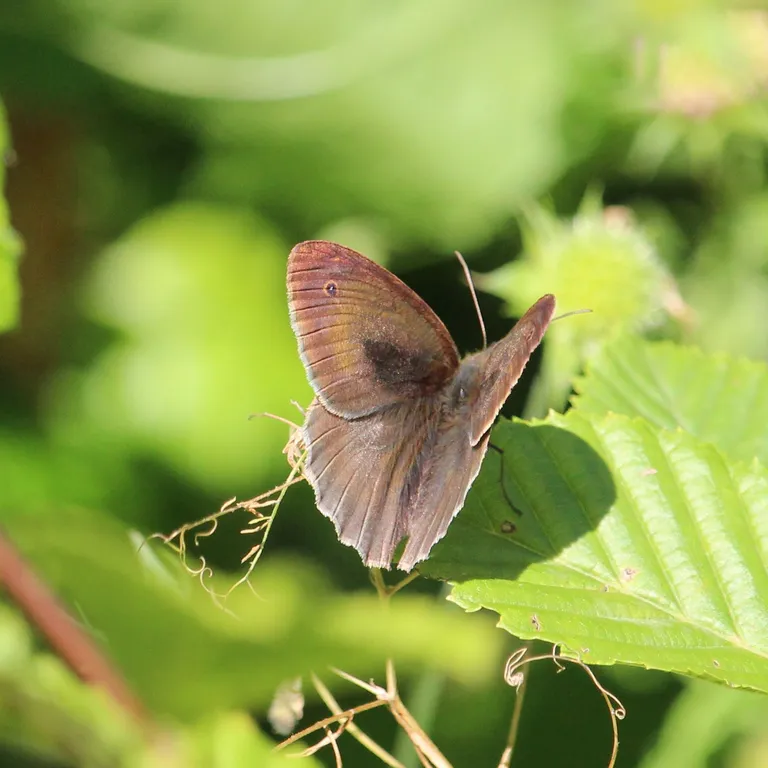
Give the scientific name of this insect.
Maniola jurtina
